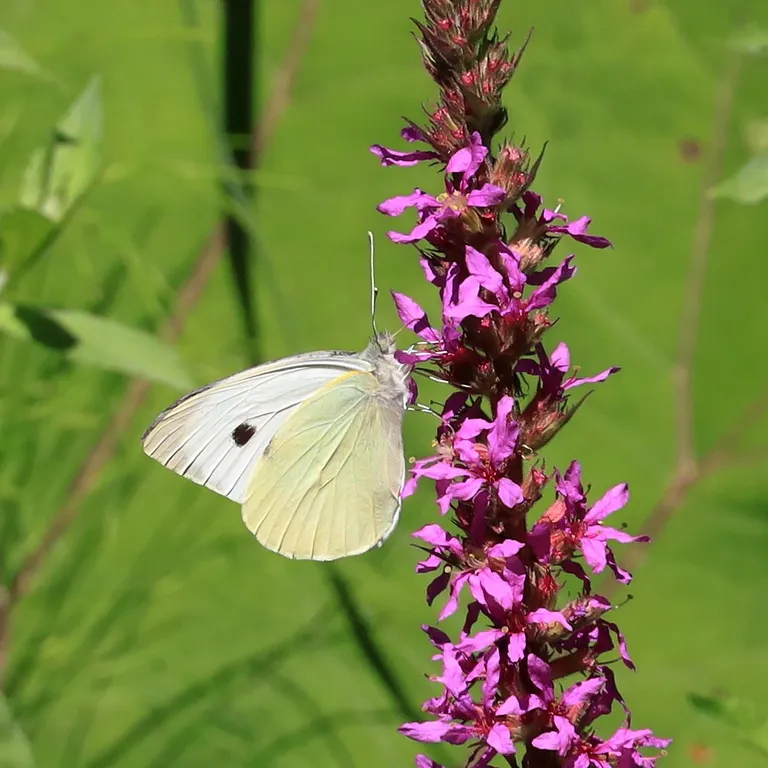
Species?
Pieris brassicae
